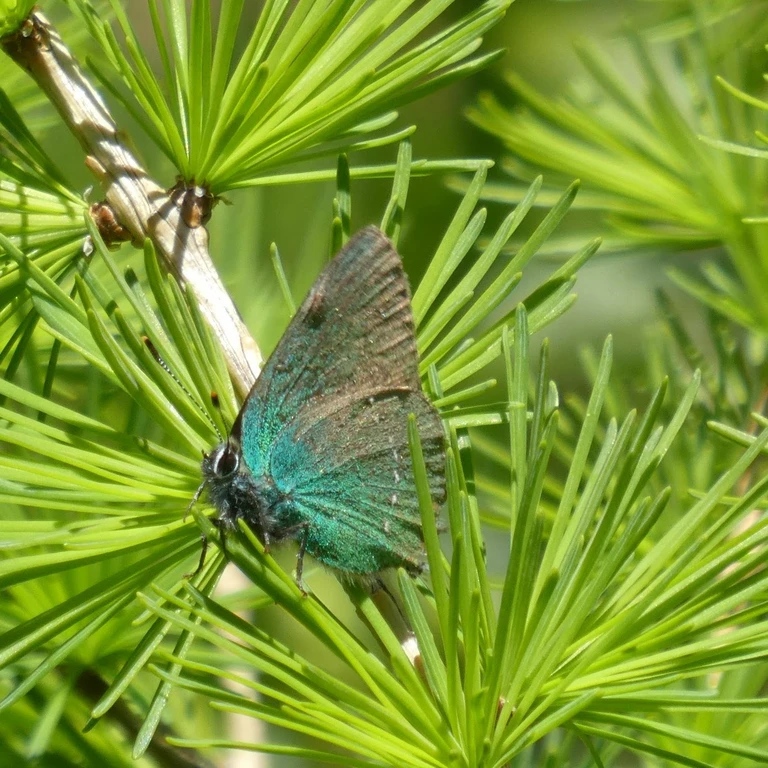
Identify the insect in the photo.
Callophrys rubi
